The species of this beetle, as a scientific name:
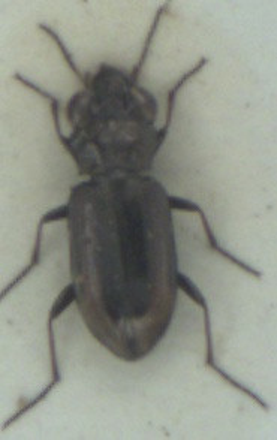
Notiophilus biguttatus
